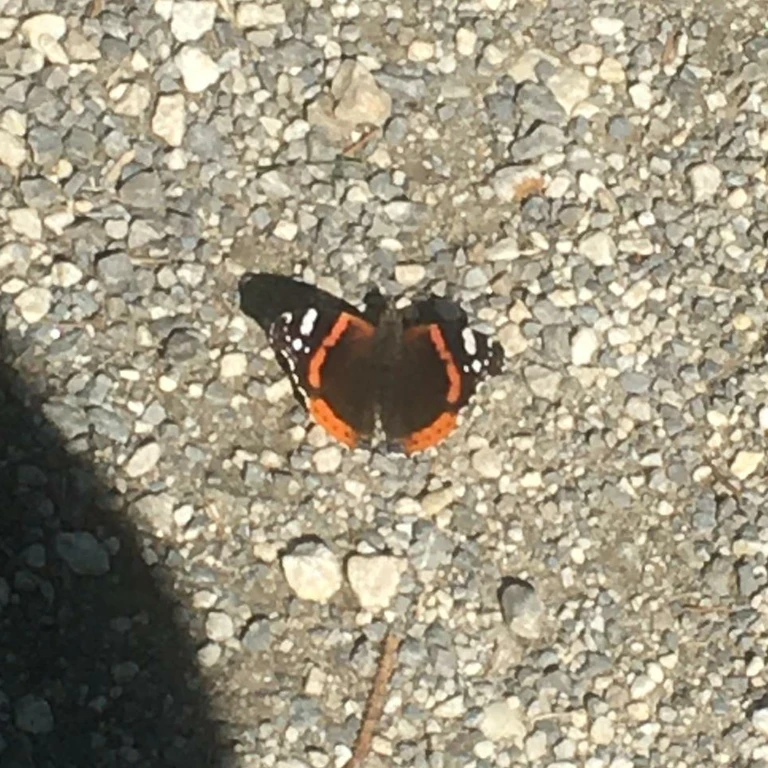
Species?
Vanessa atalanta
